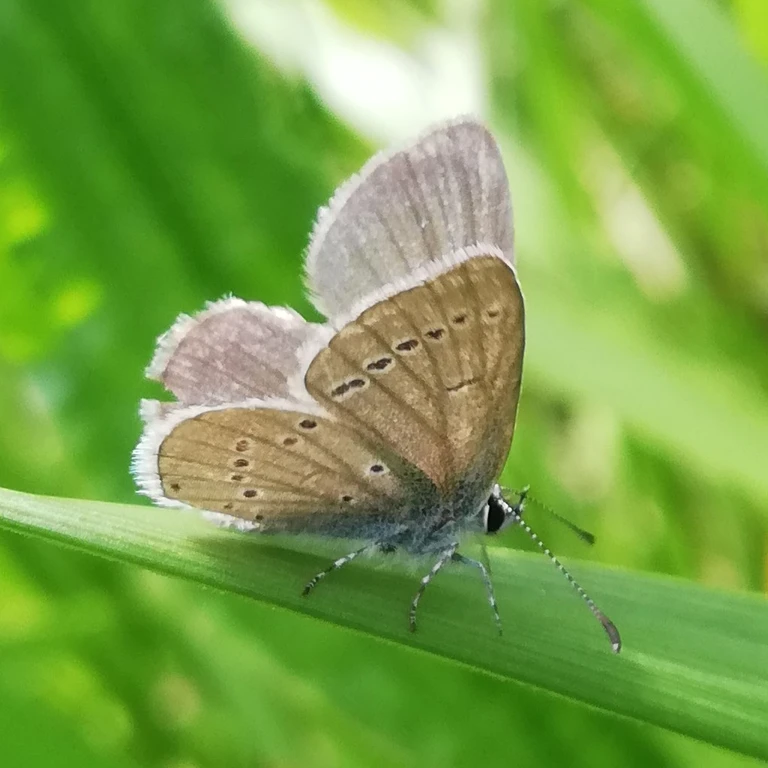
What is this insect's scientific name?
Cupido minimus
